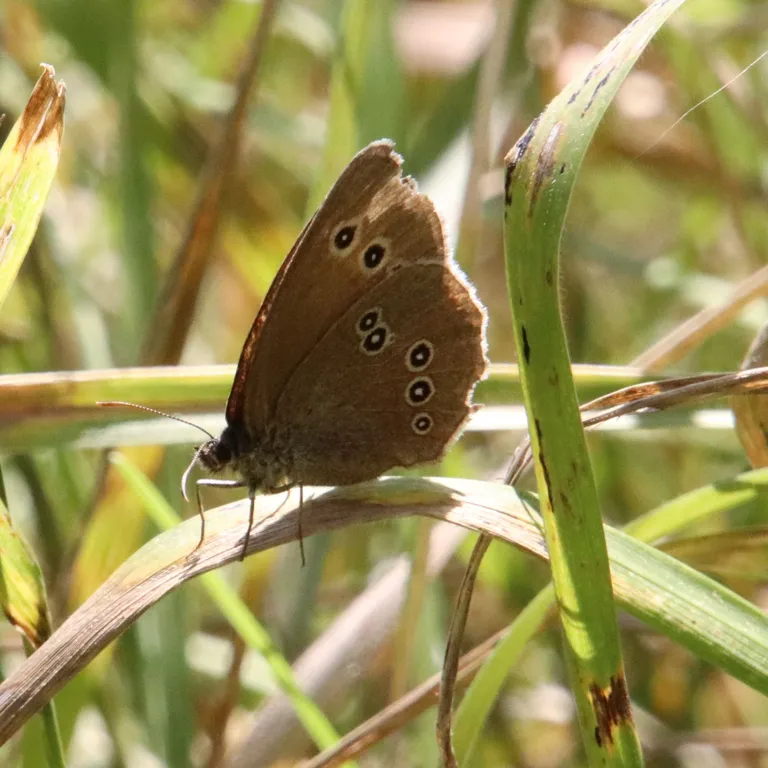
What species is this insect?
Aphantopus hyperantus
